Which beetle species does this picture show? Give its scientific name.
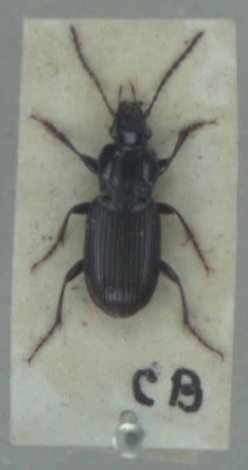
Pterostichus gracilis
